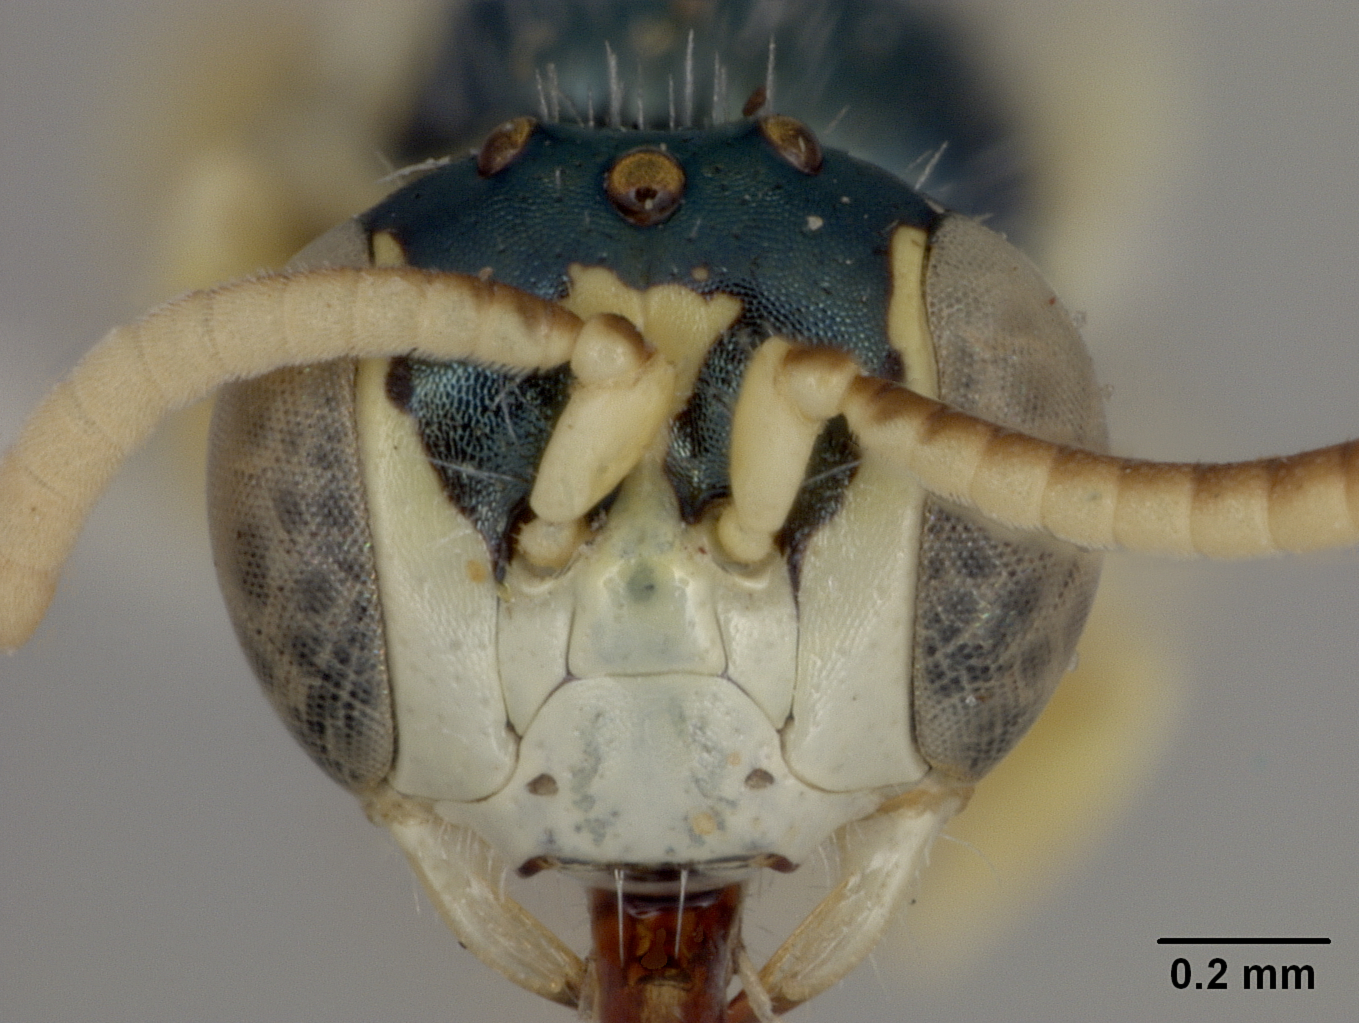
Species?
Perdita pallidipes
